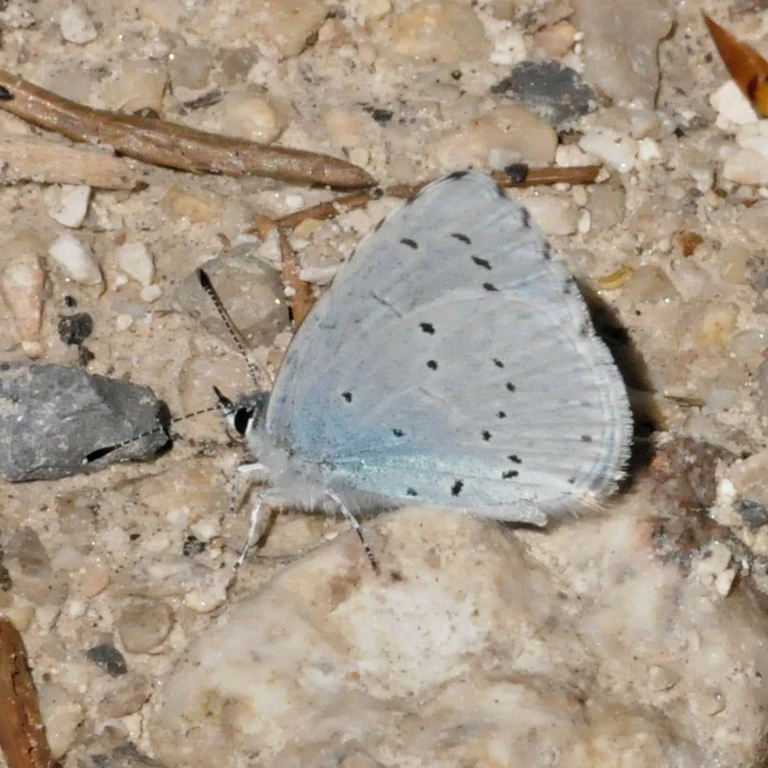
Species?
Celastrina argiolus
